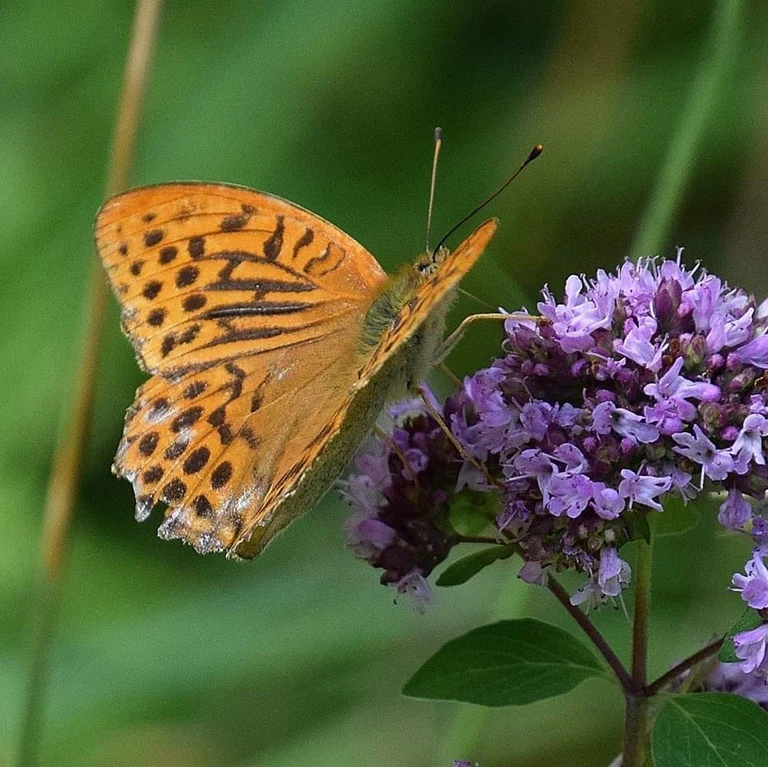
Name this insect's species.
Argynnis paphia
